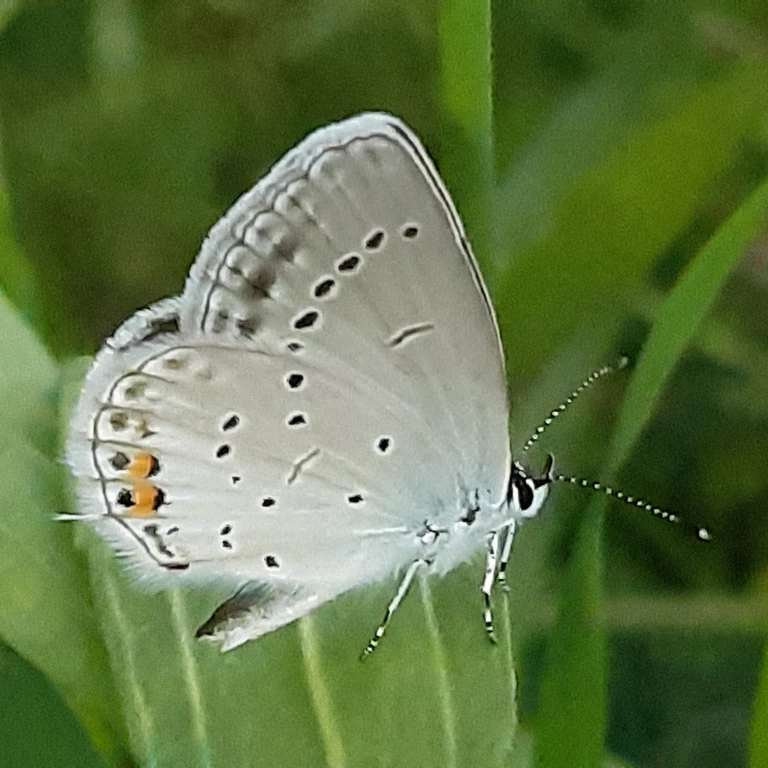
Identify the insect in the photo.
Cupido argiades (also Elkalyce argiades)
